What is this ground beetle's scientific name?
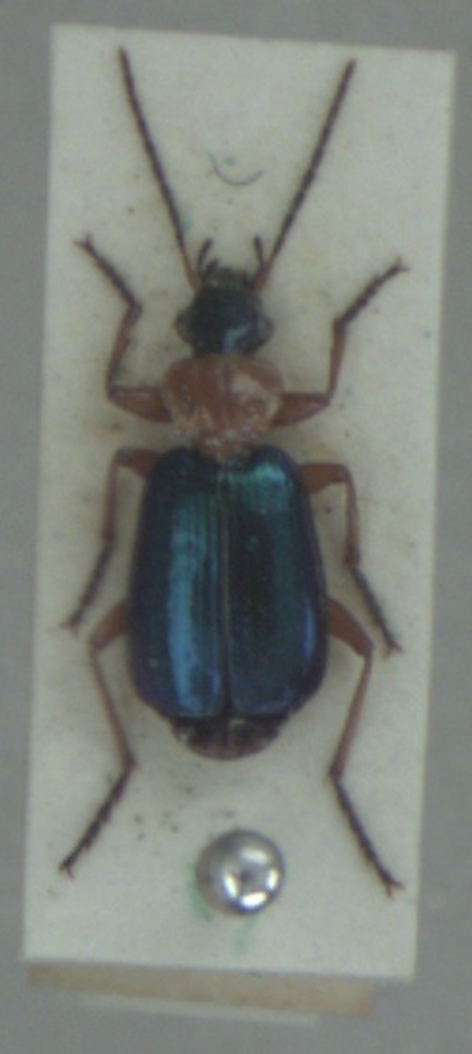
Lebia chlorocephala
